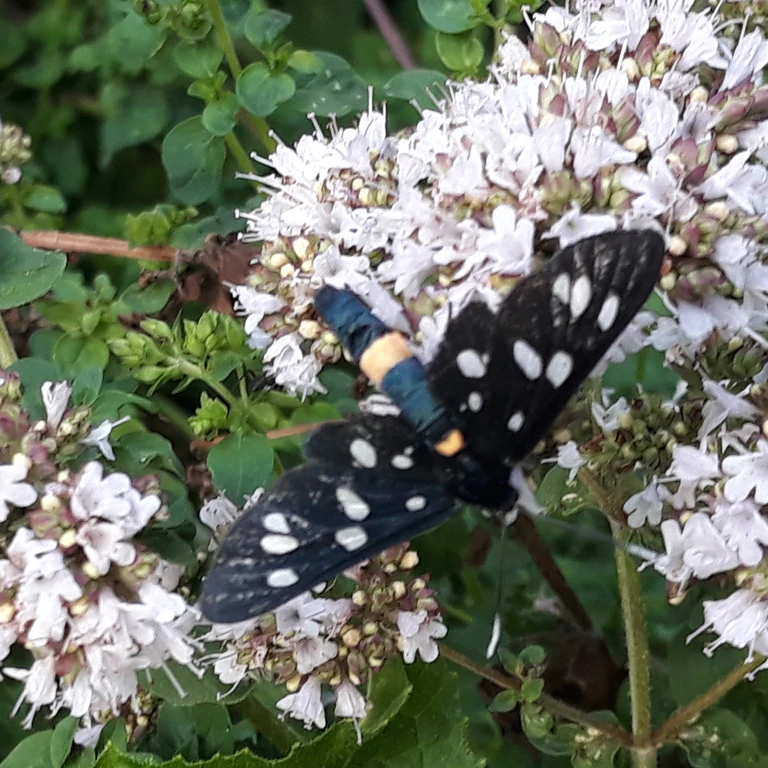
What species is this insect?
Amata phegea
